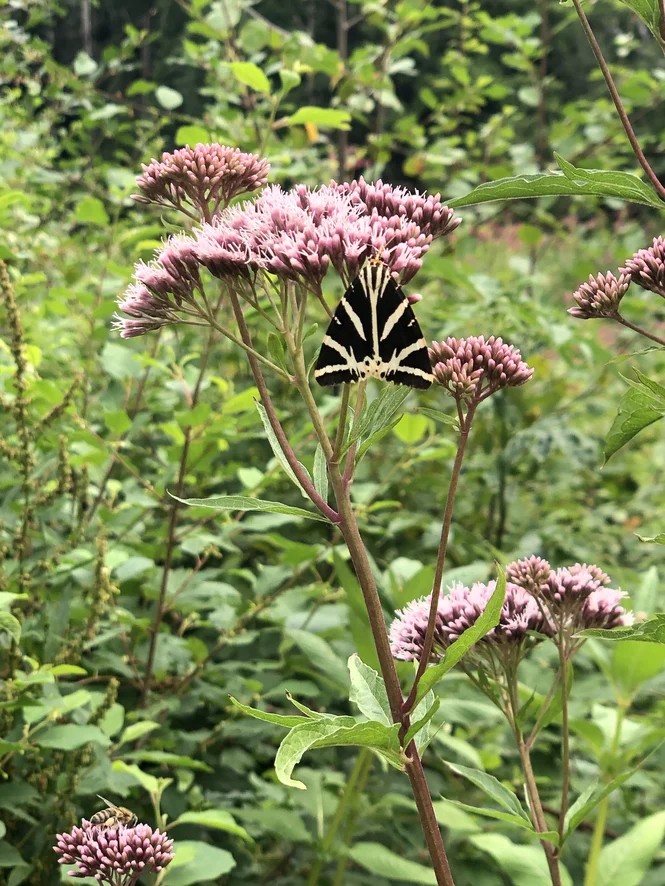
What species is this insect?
Euplagia quadripunctaria
